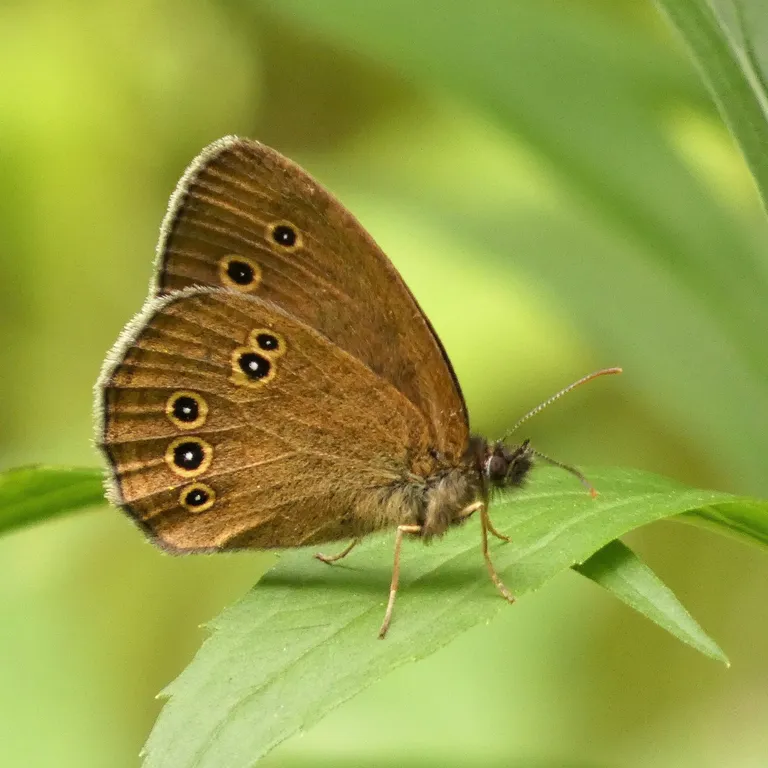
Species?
Aphantopus hyperantus
